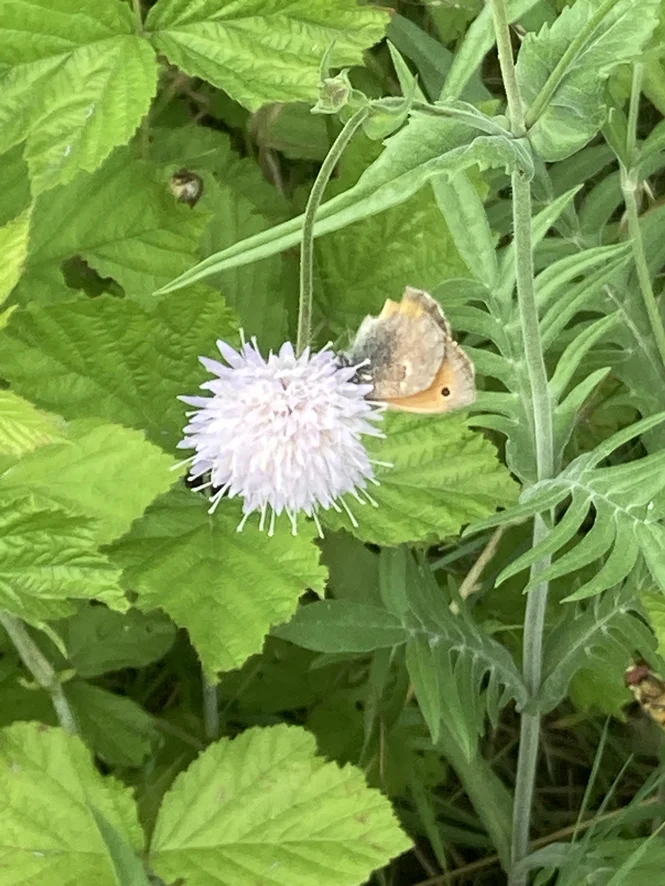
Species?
Coenonympha pamphilus
